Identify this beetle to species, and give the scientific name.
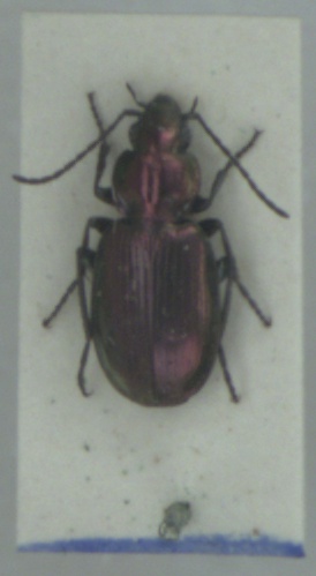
Agonum ericeti
